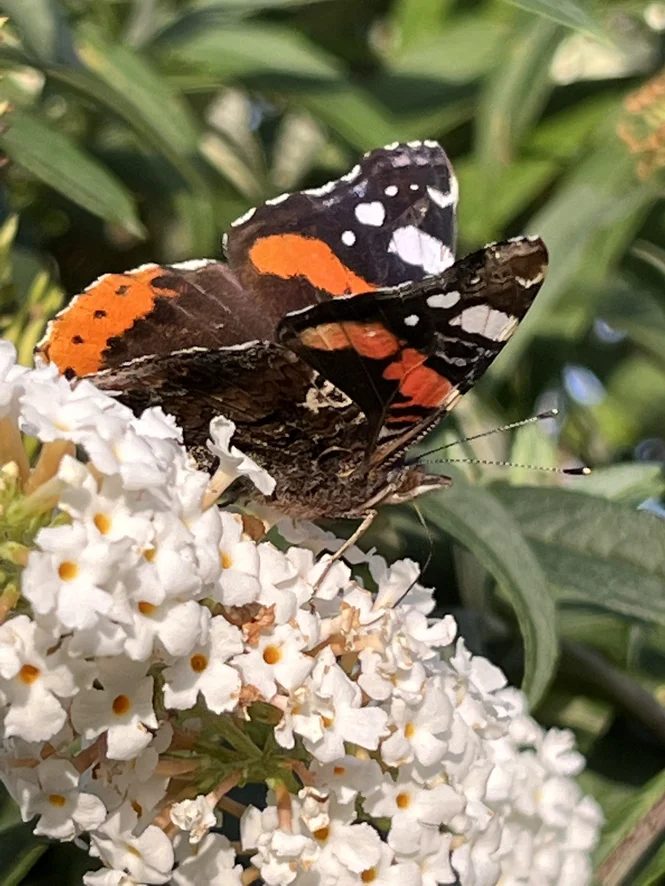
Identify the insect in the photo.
Vanessa atalanta
